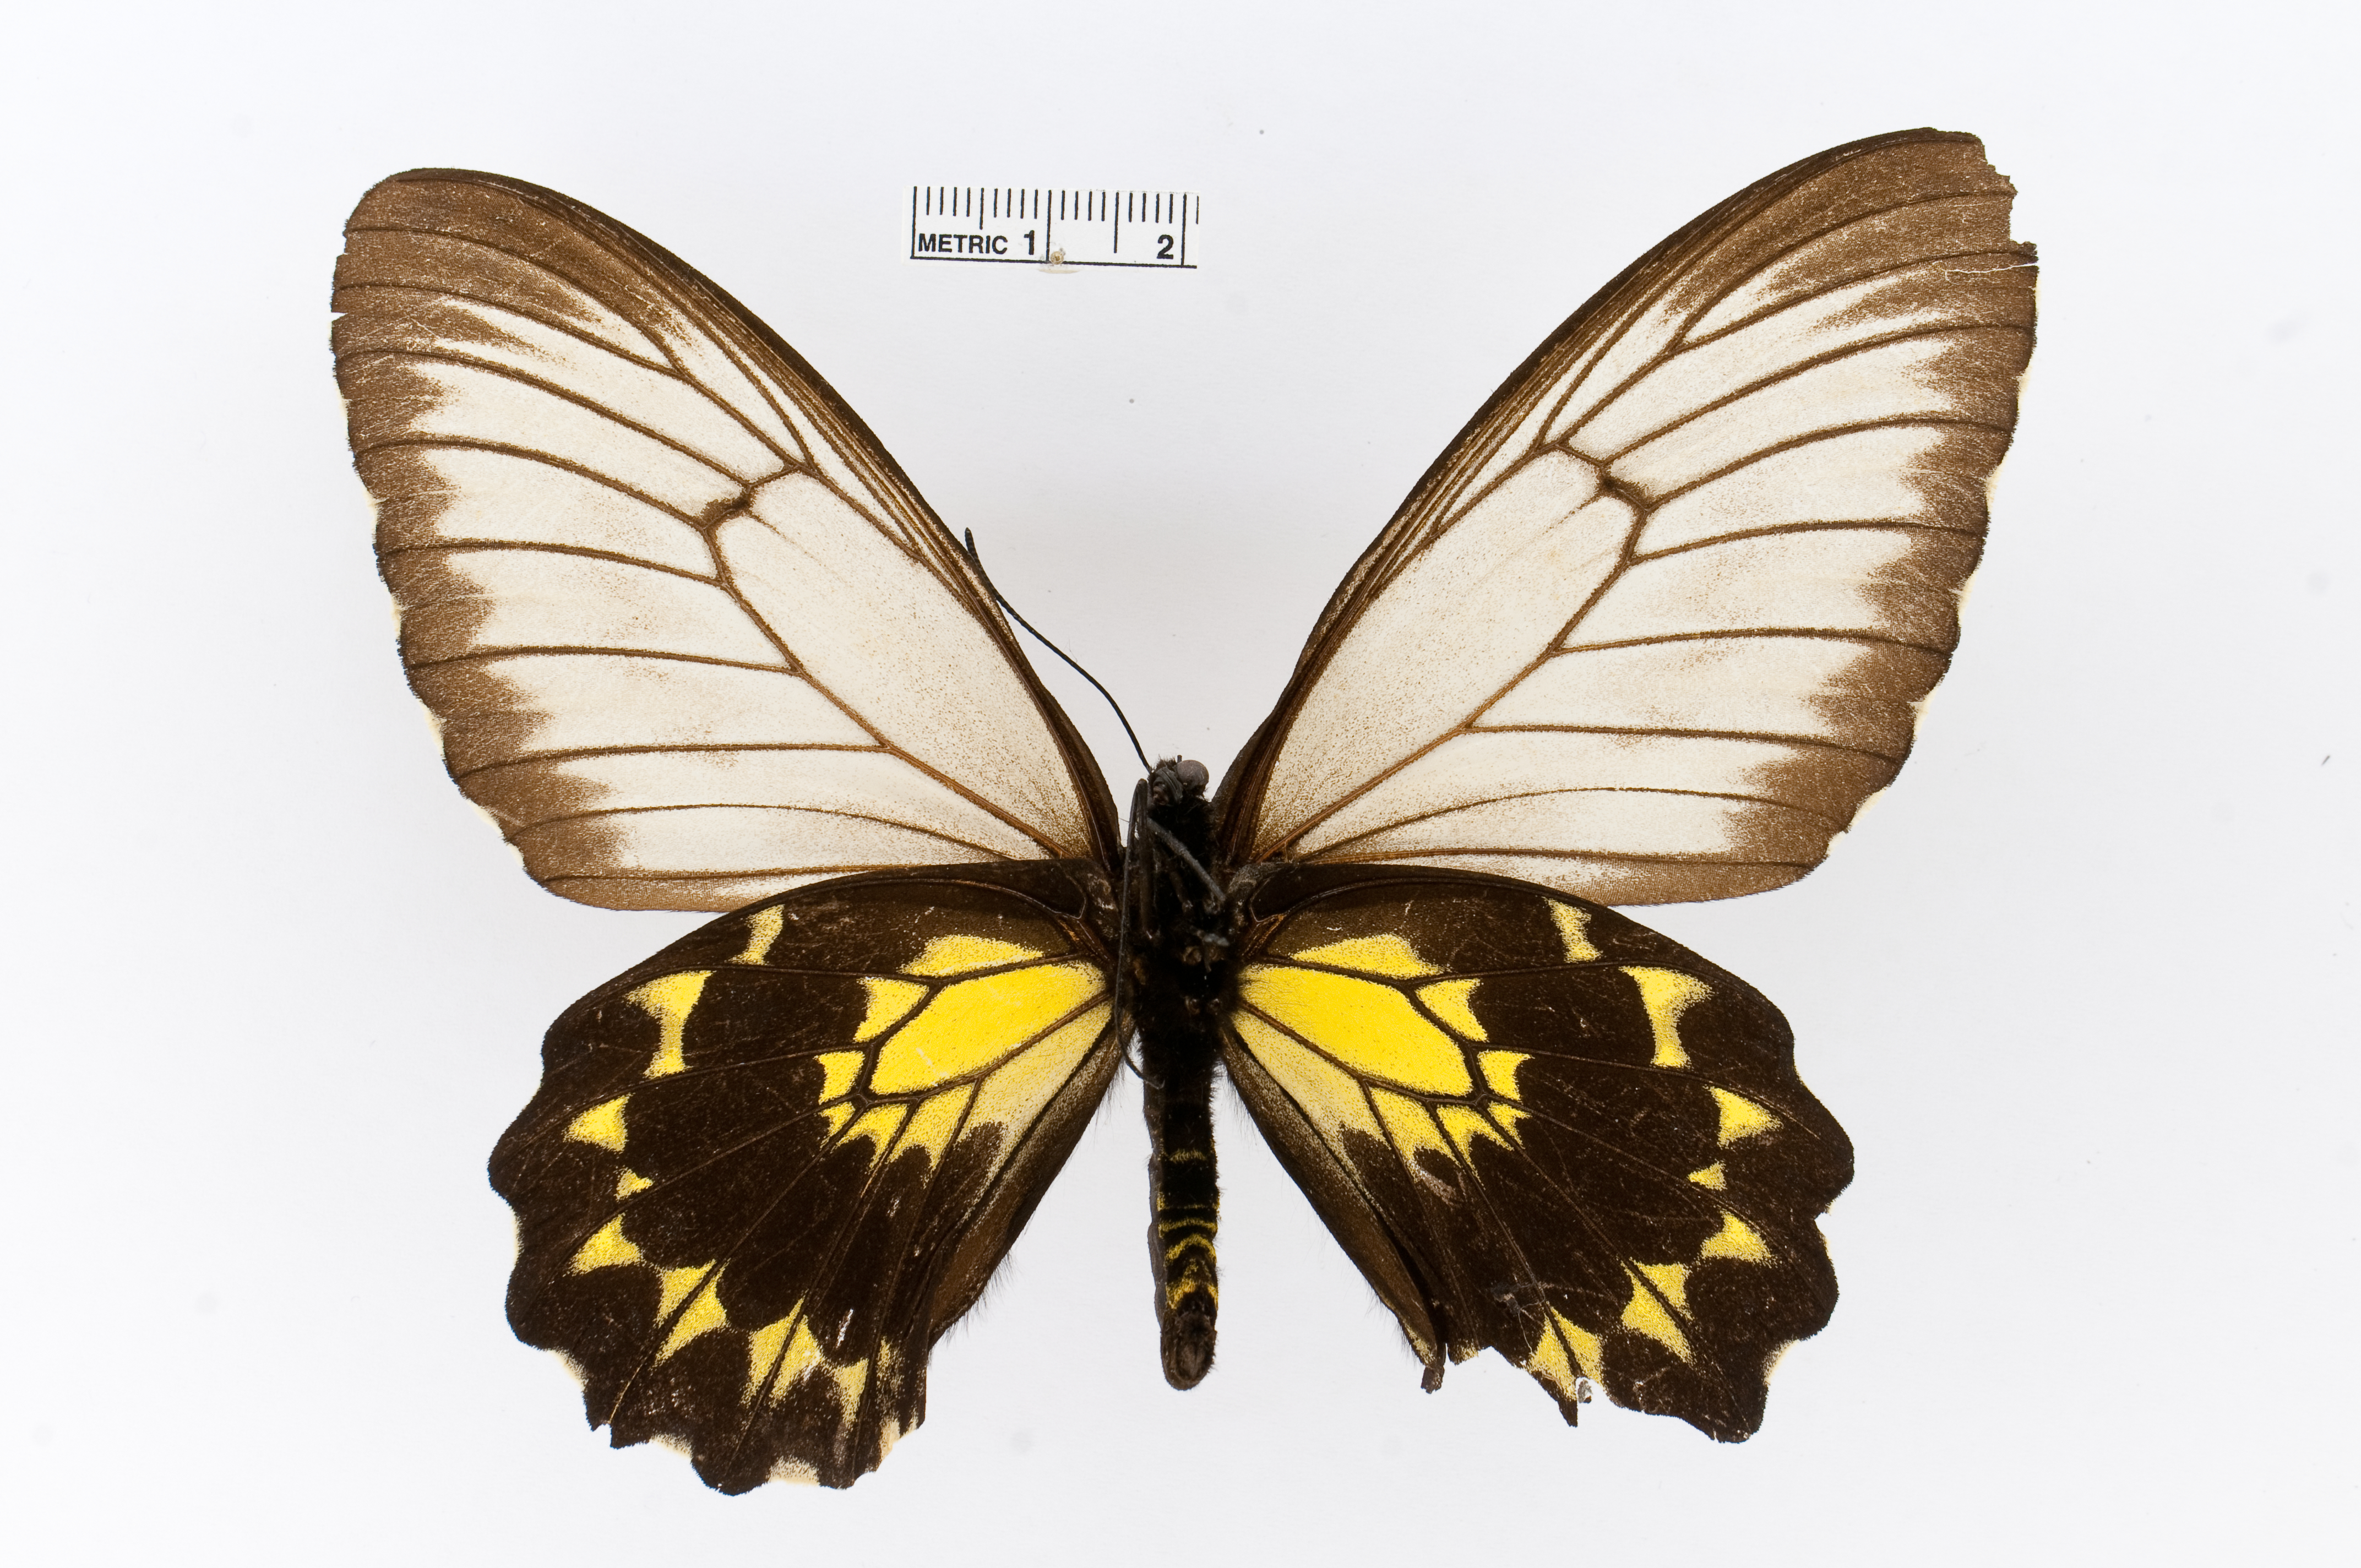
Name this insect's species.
Troides andromache
